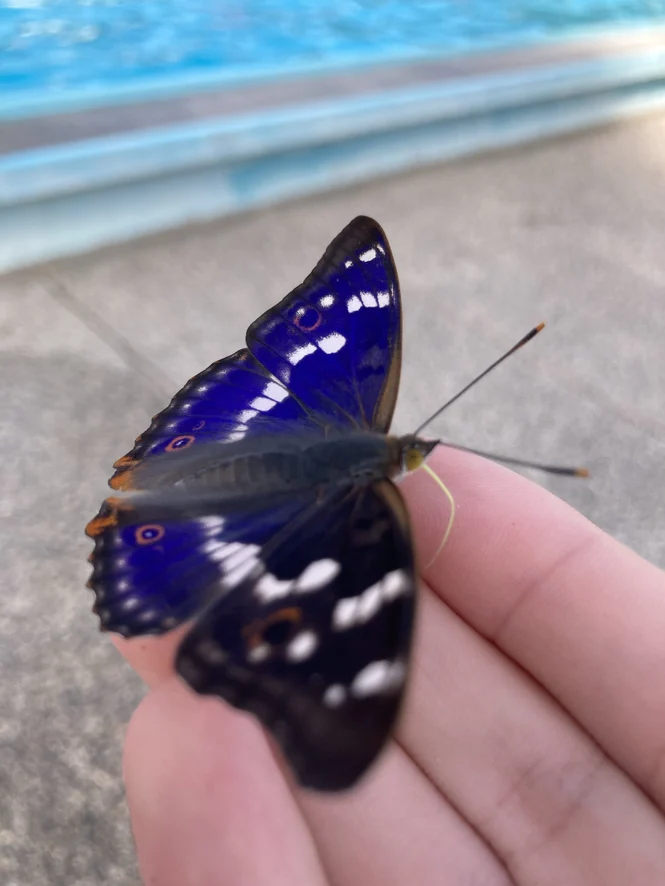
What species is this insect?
Apatura ilia
